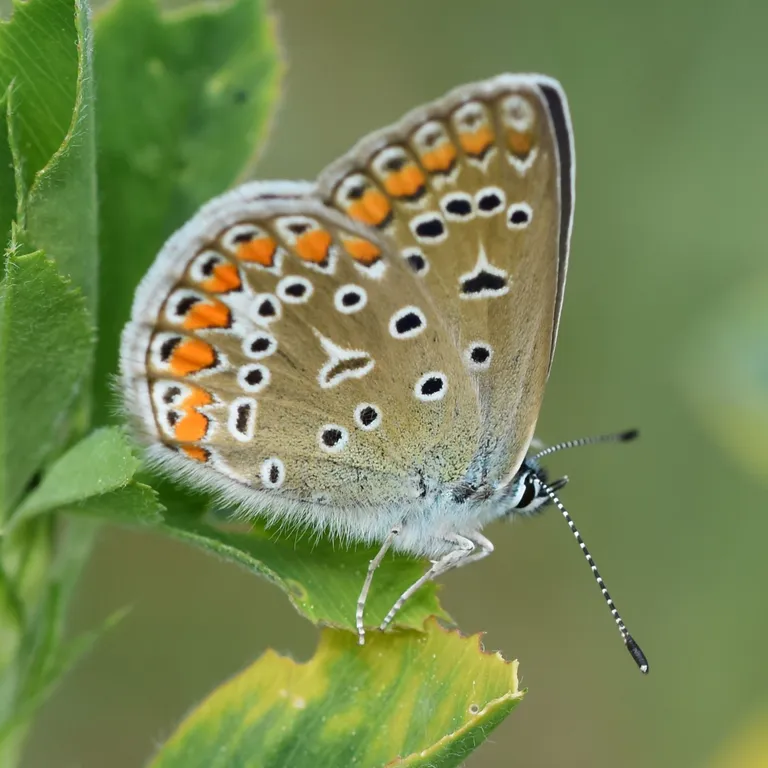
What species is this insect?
Polyommatus icarus
